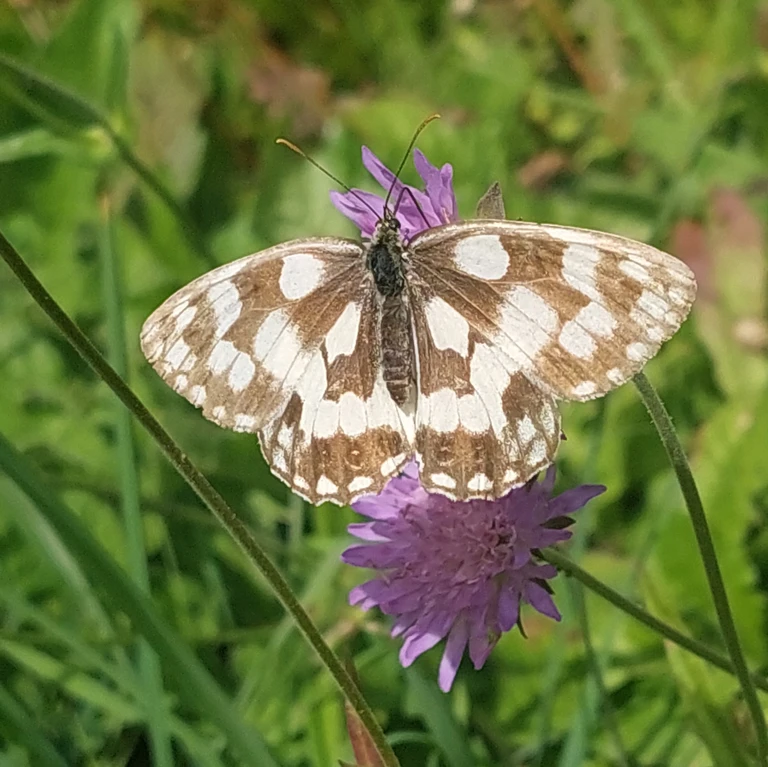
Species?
Melanargia galathea
